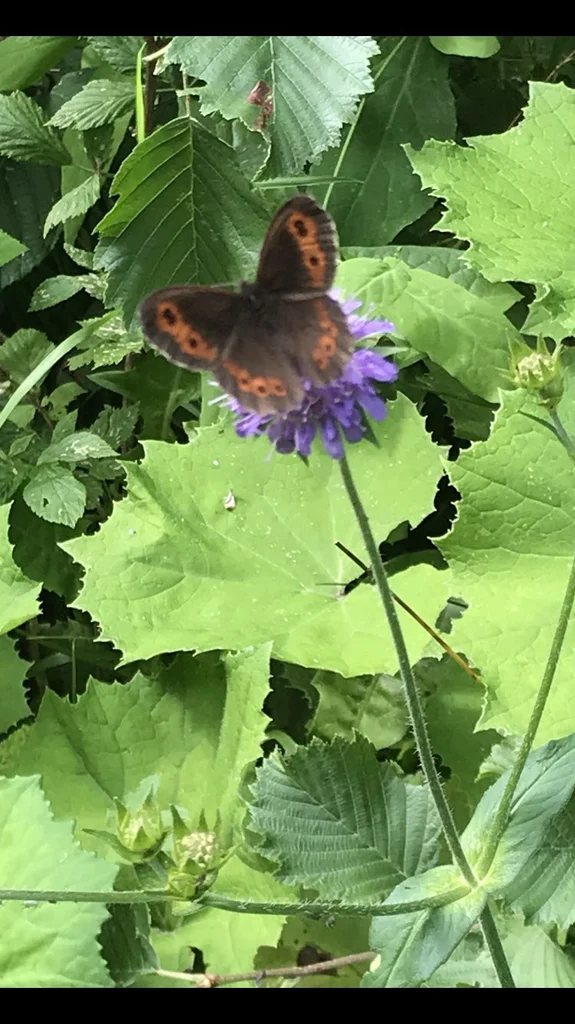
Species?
Erebia ligea
